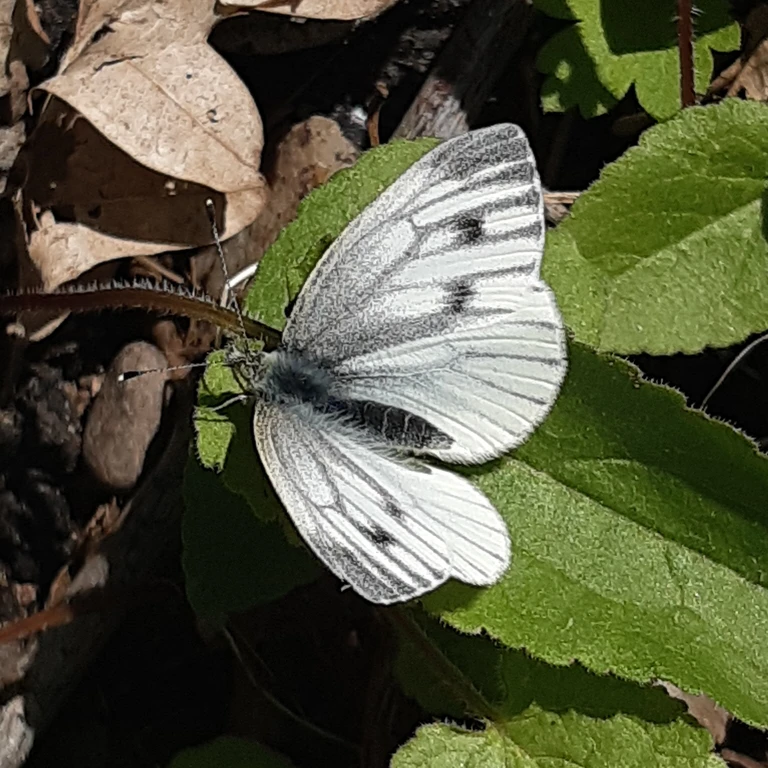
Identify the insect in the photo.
Pieris napi
